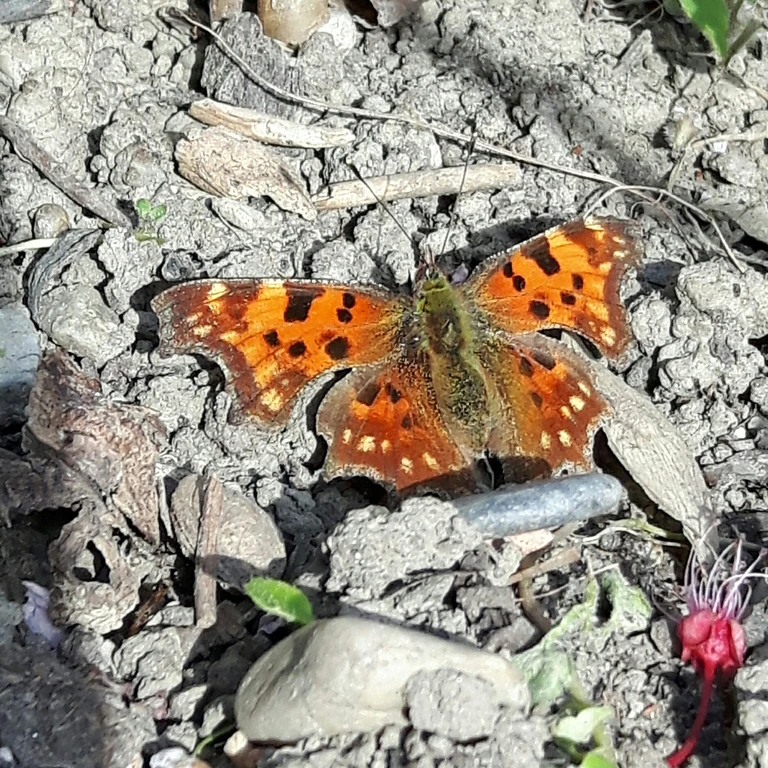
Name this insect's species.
Polygonia c-album
